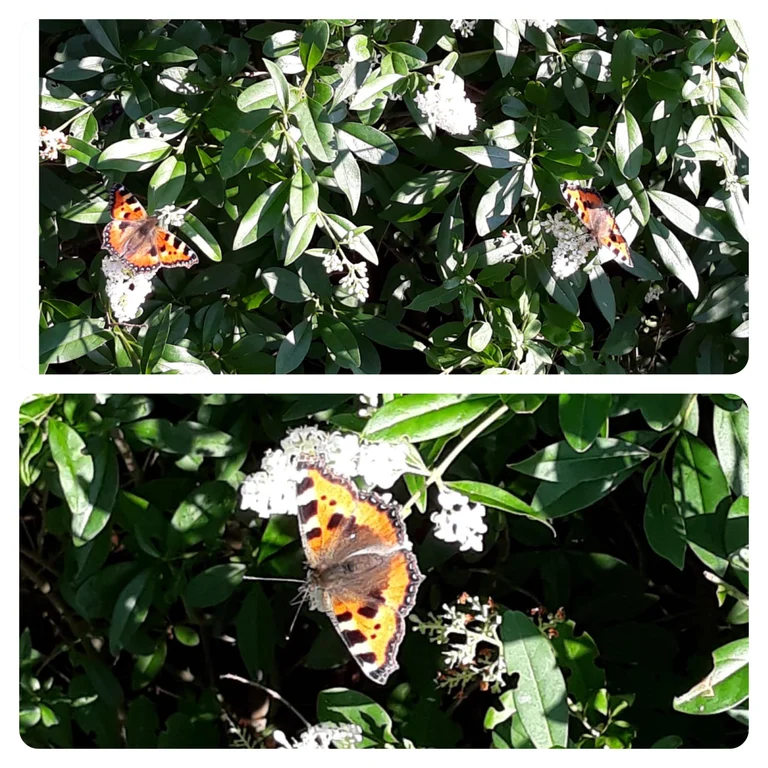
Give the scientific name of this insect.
Aglais urticae
